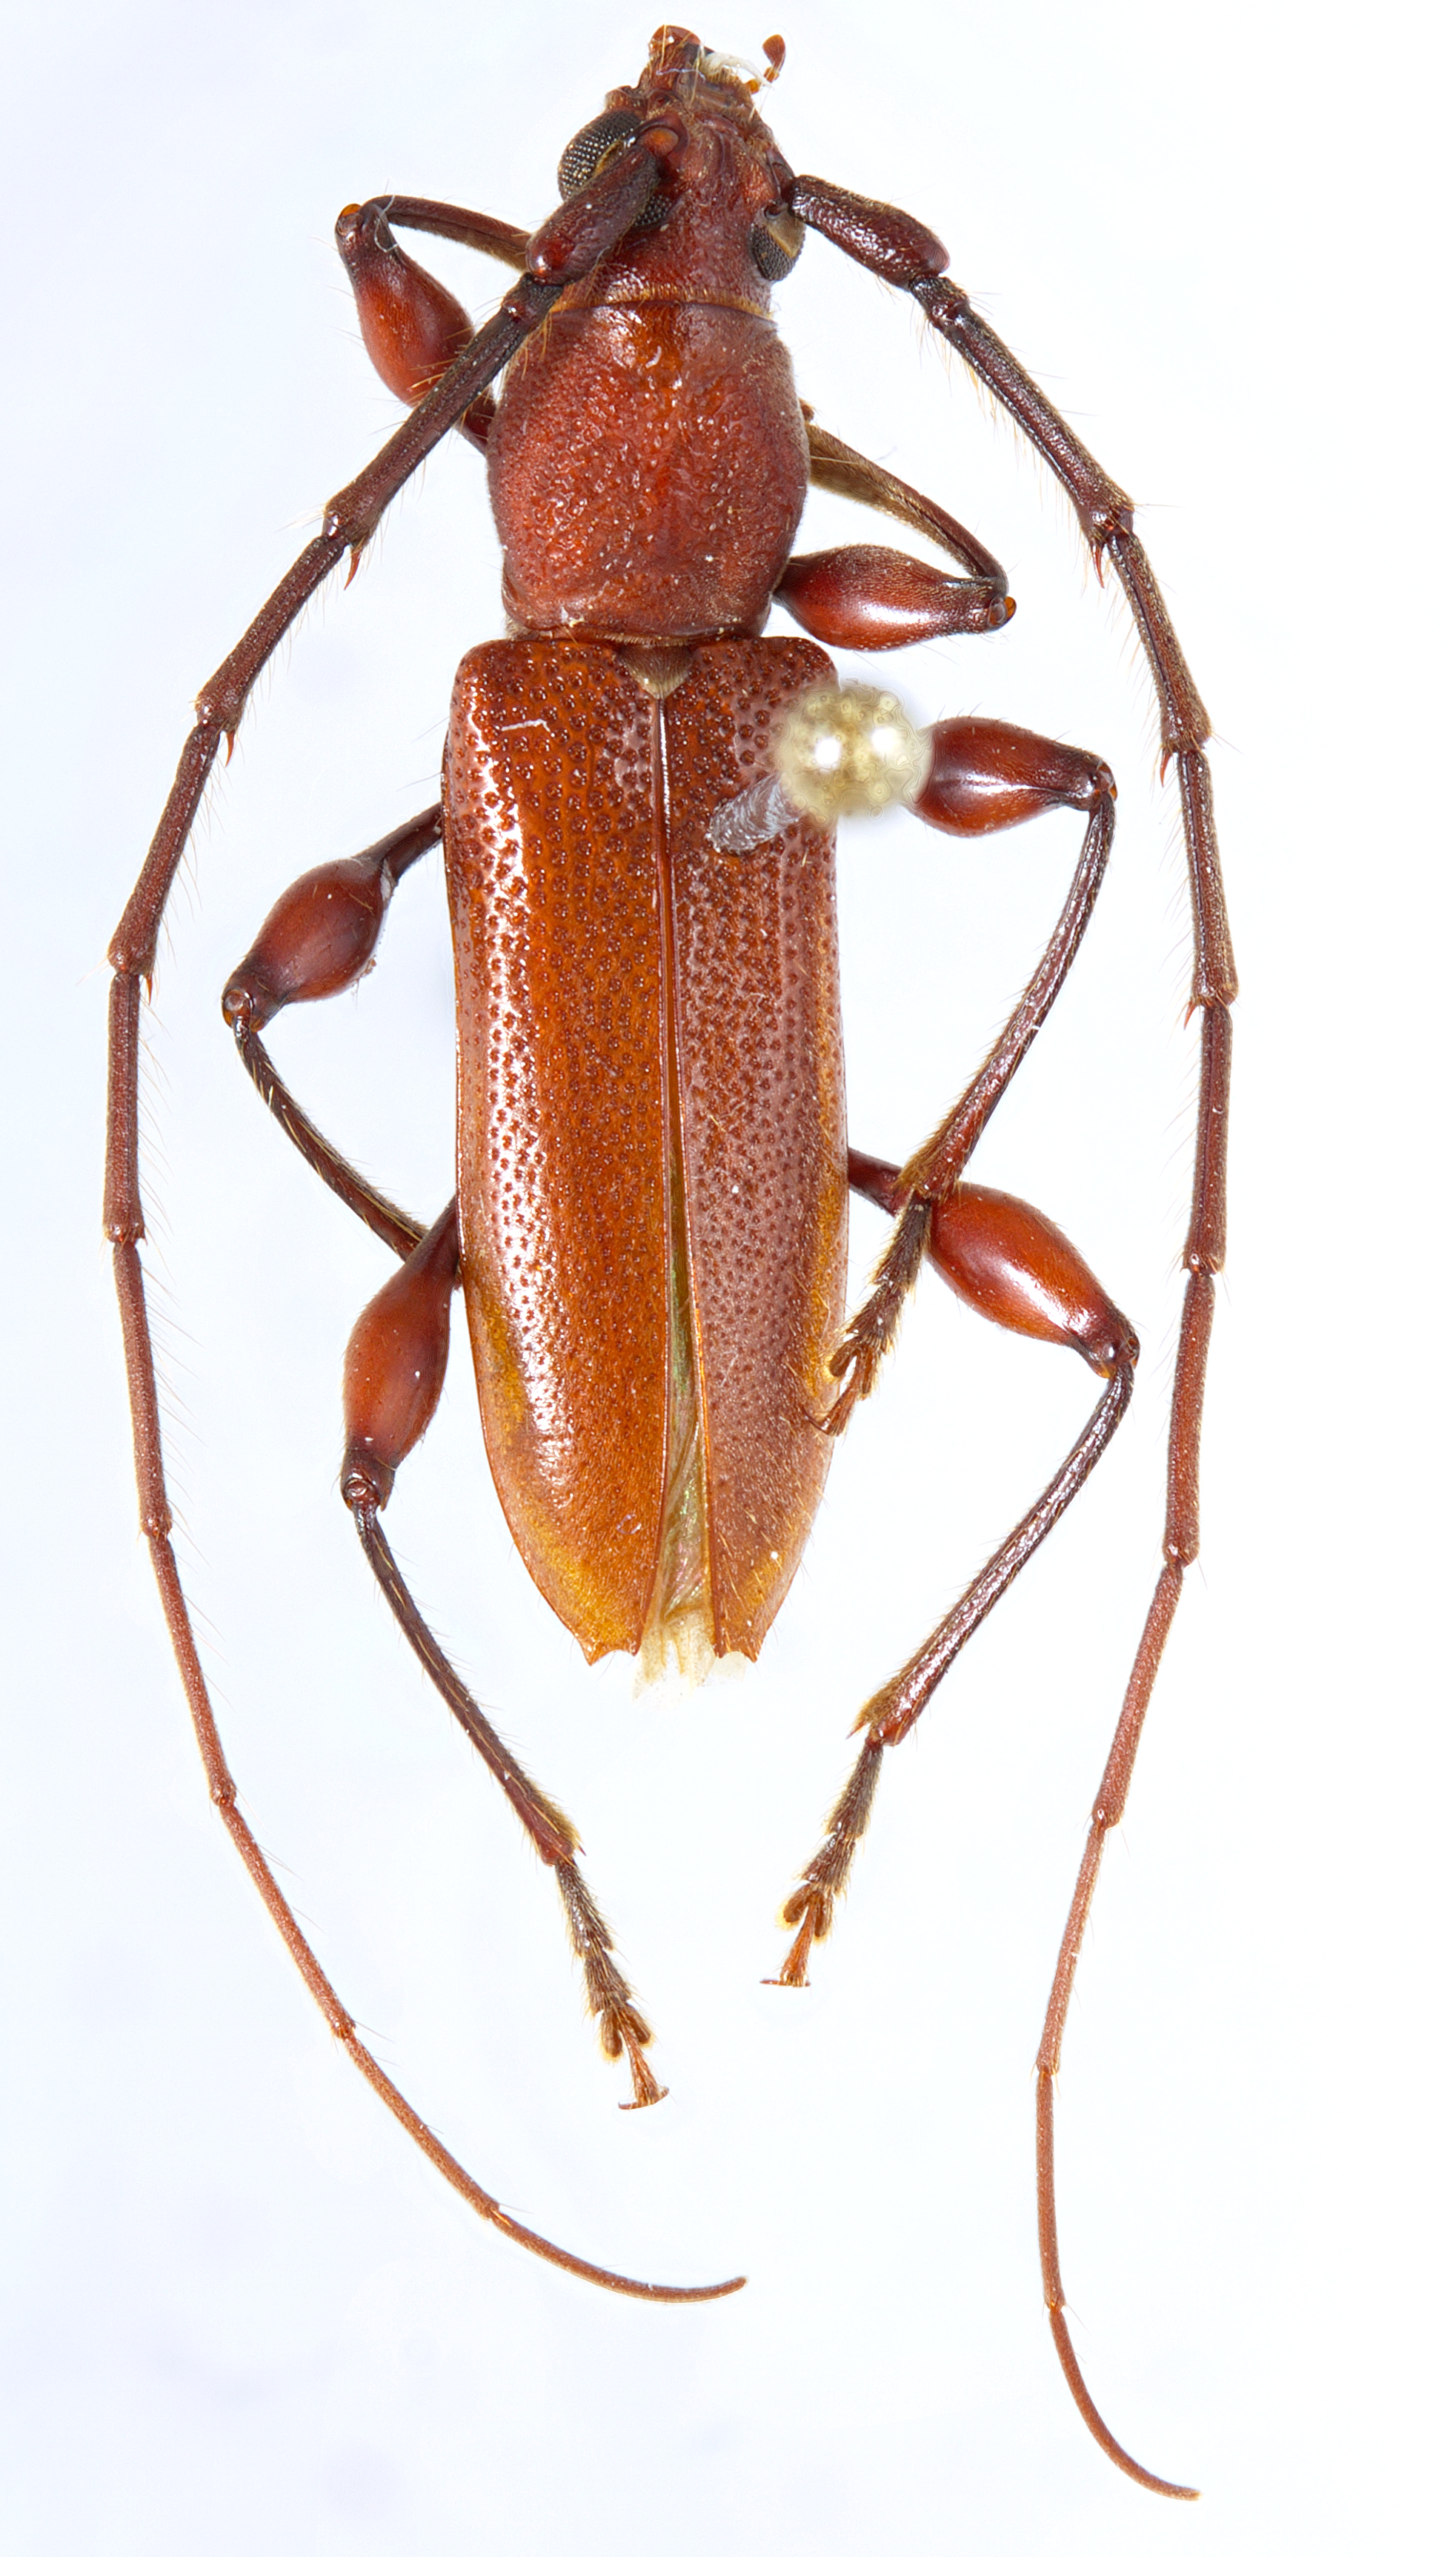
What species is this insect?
Allotraeus orientalis
